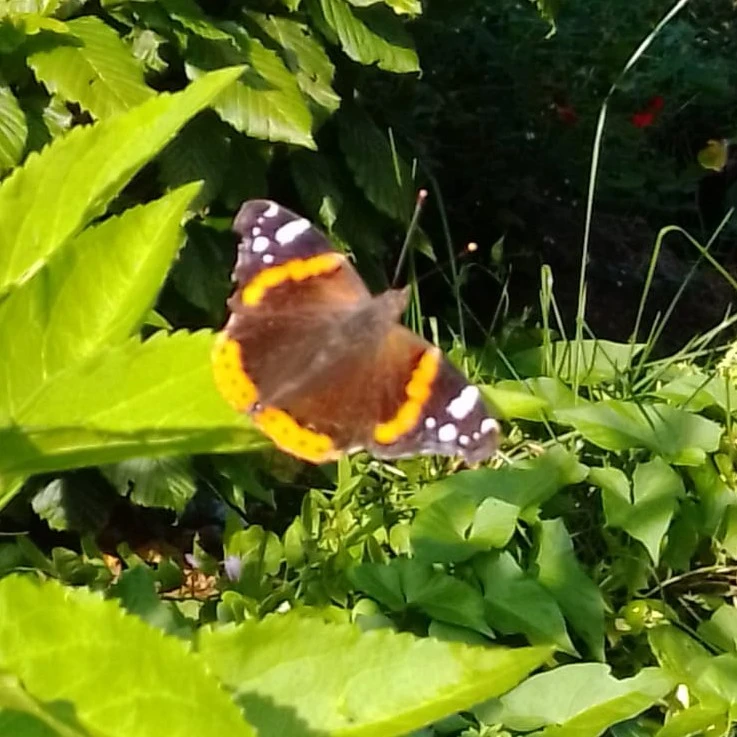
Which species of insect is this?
Vanessa atalanta
